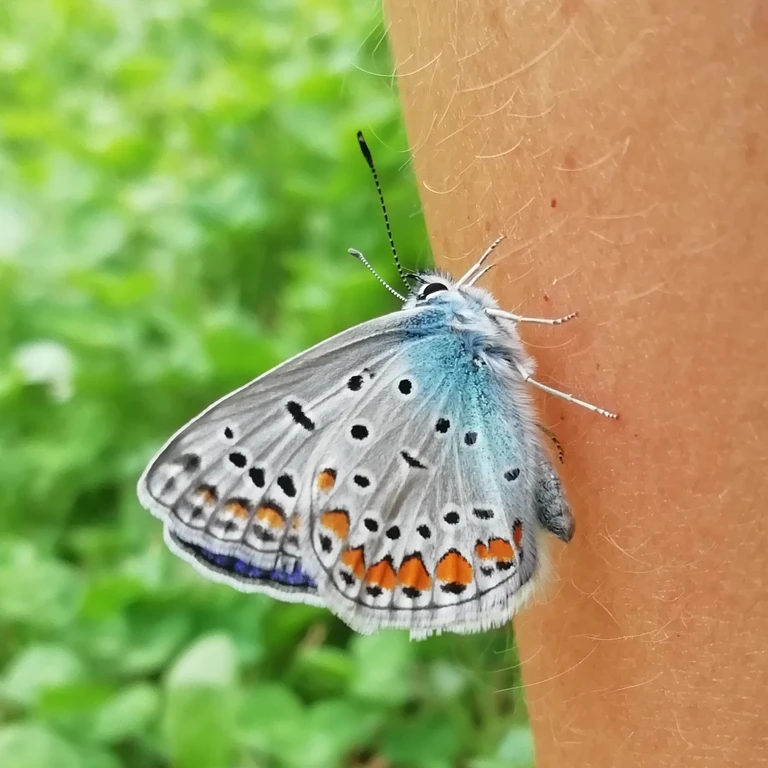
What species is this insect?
Polyommatus icarus
